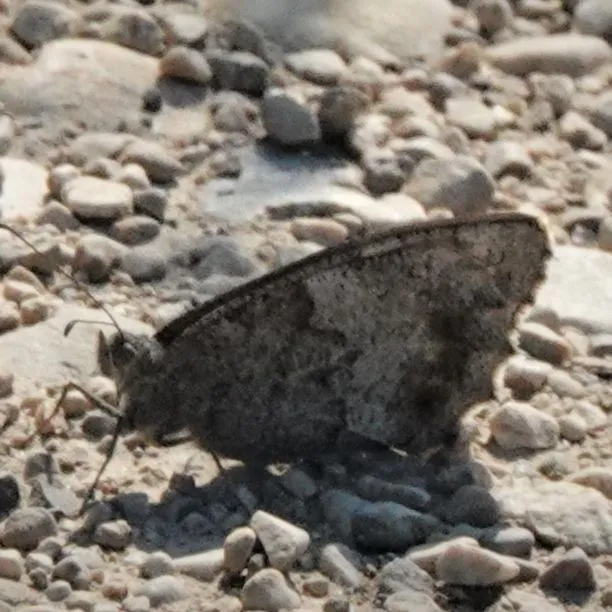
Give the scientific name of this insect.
Hipparchia statilinus
